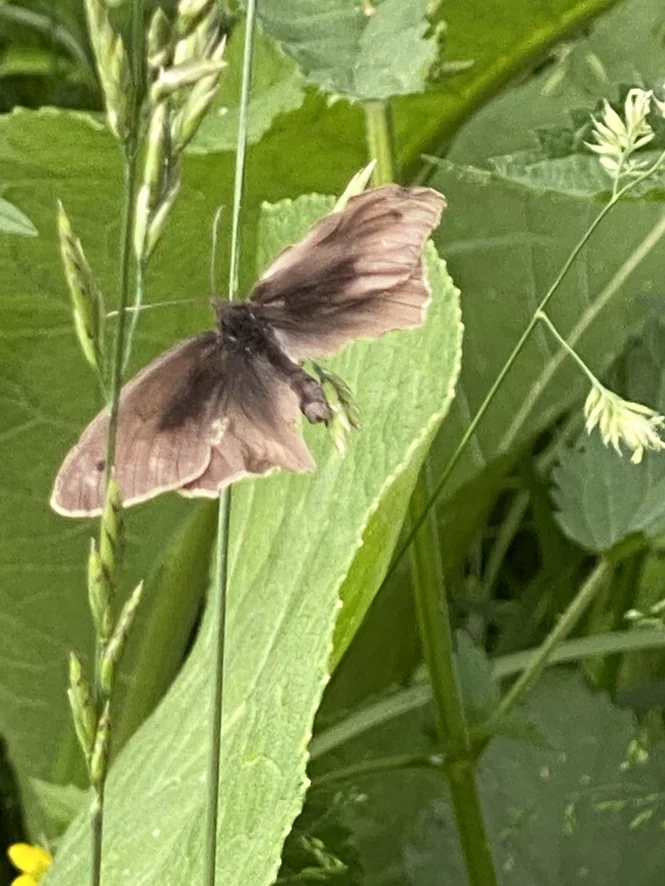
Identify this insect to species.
Maniola jurtina
